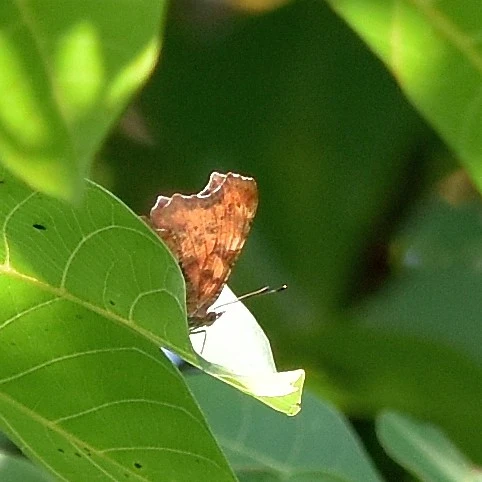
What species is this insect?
Polygonia c-album
